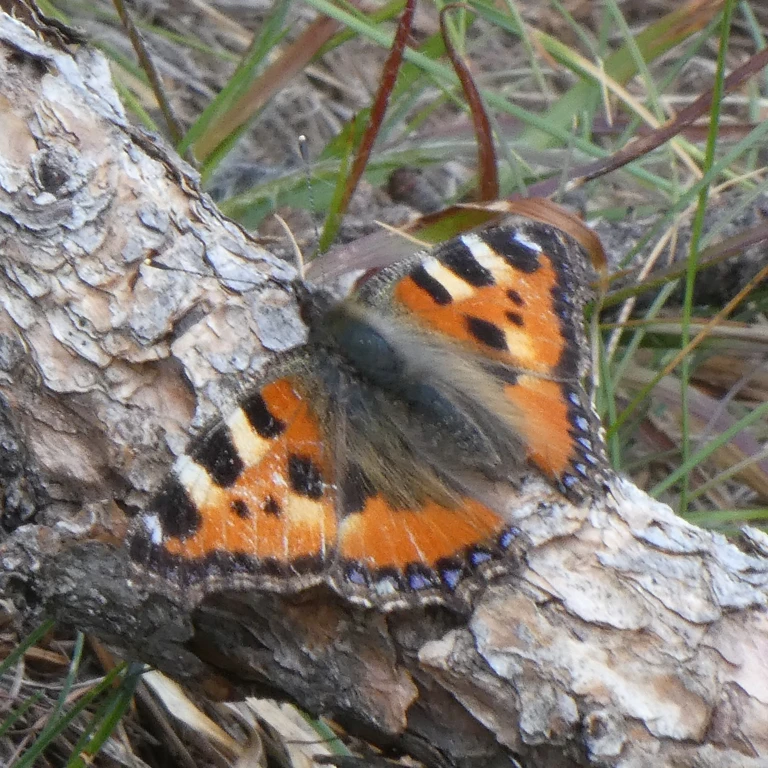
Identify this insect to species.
Aglais urticae
